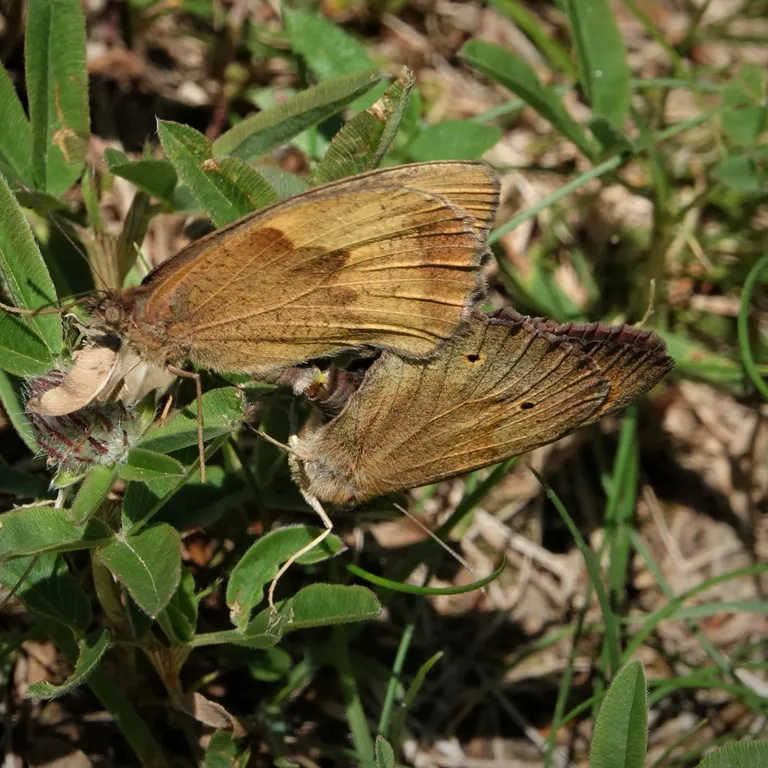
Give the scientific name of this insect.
Maniola jurtina
